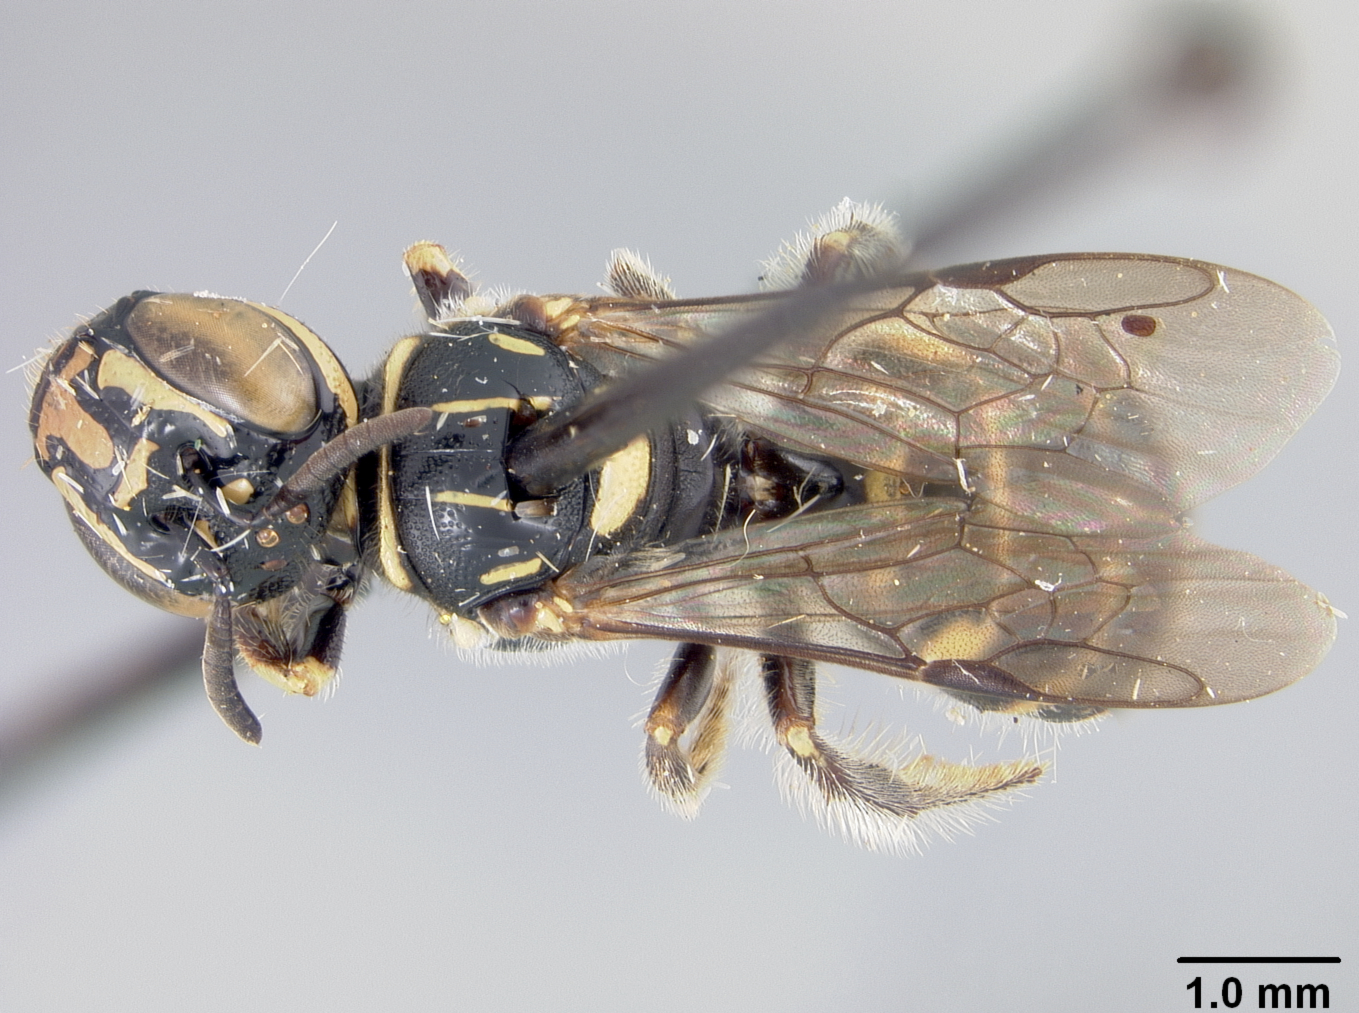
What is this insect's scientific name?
Ceratina corbetti
